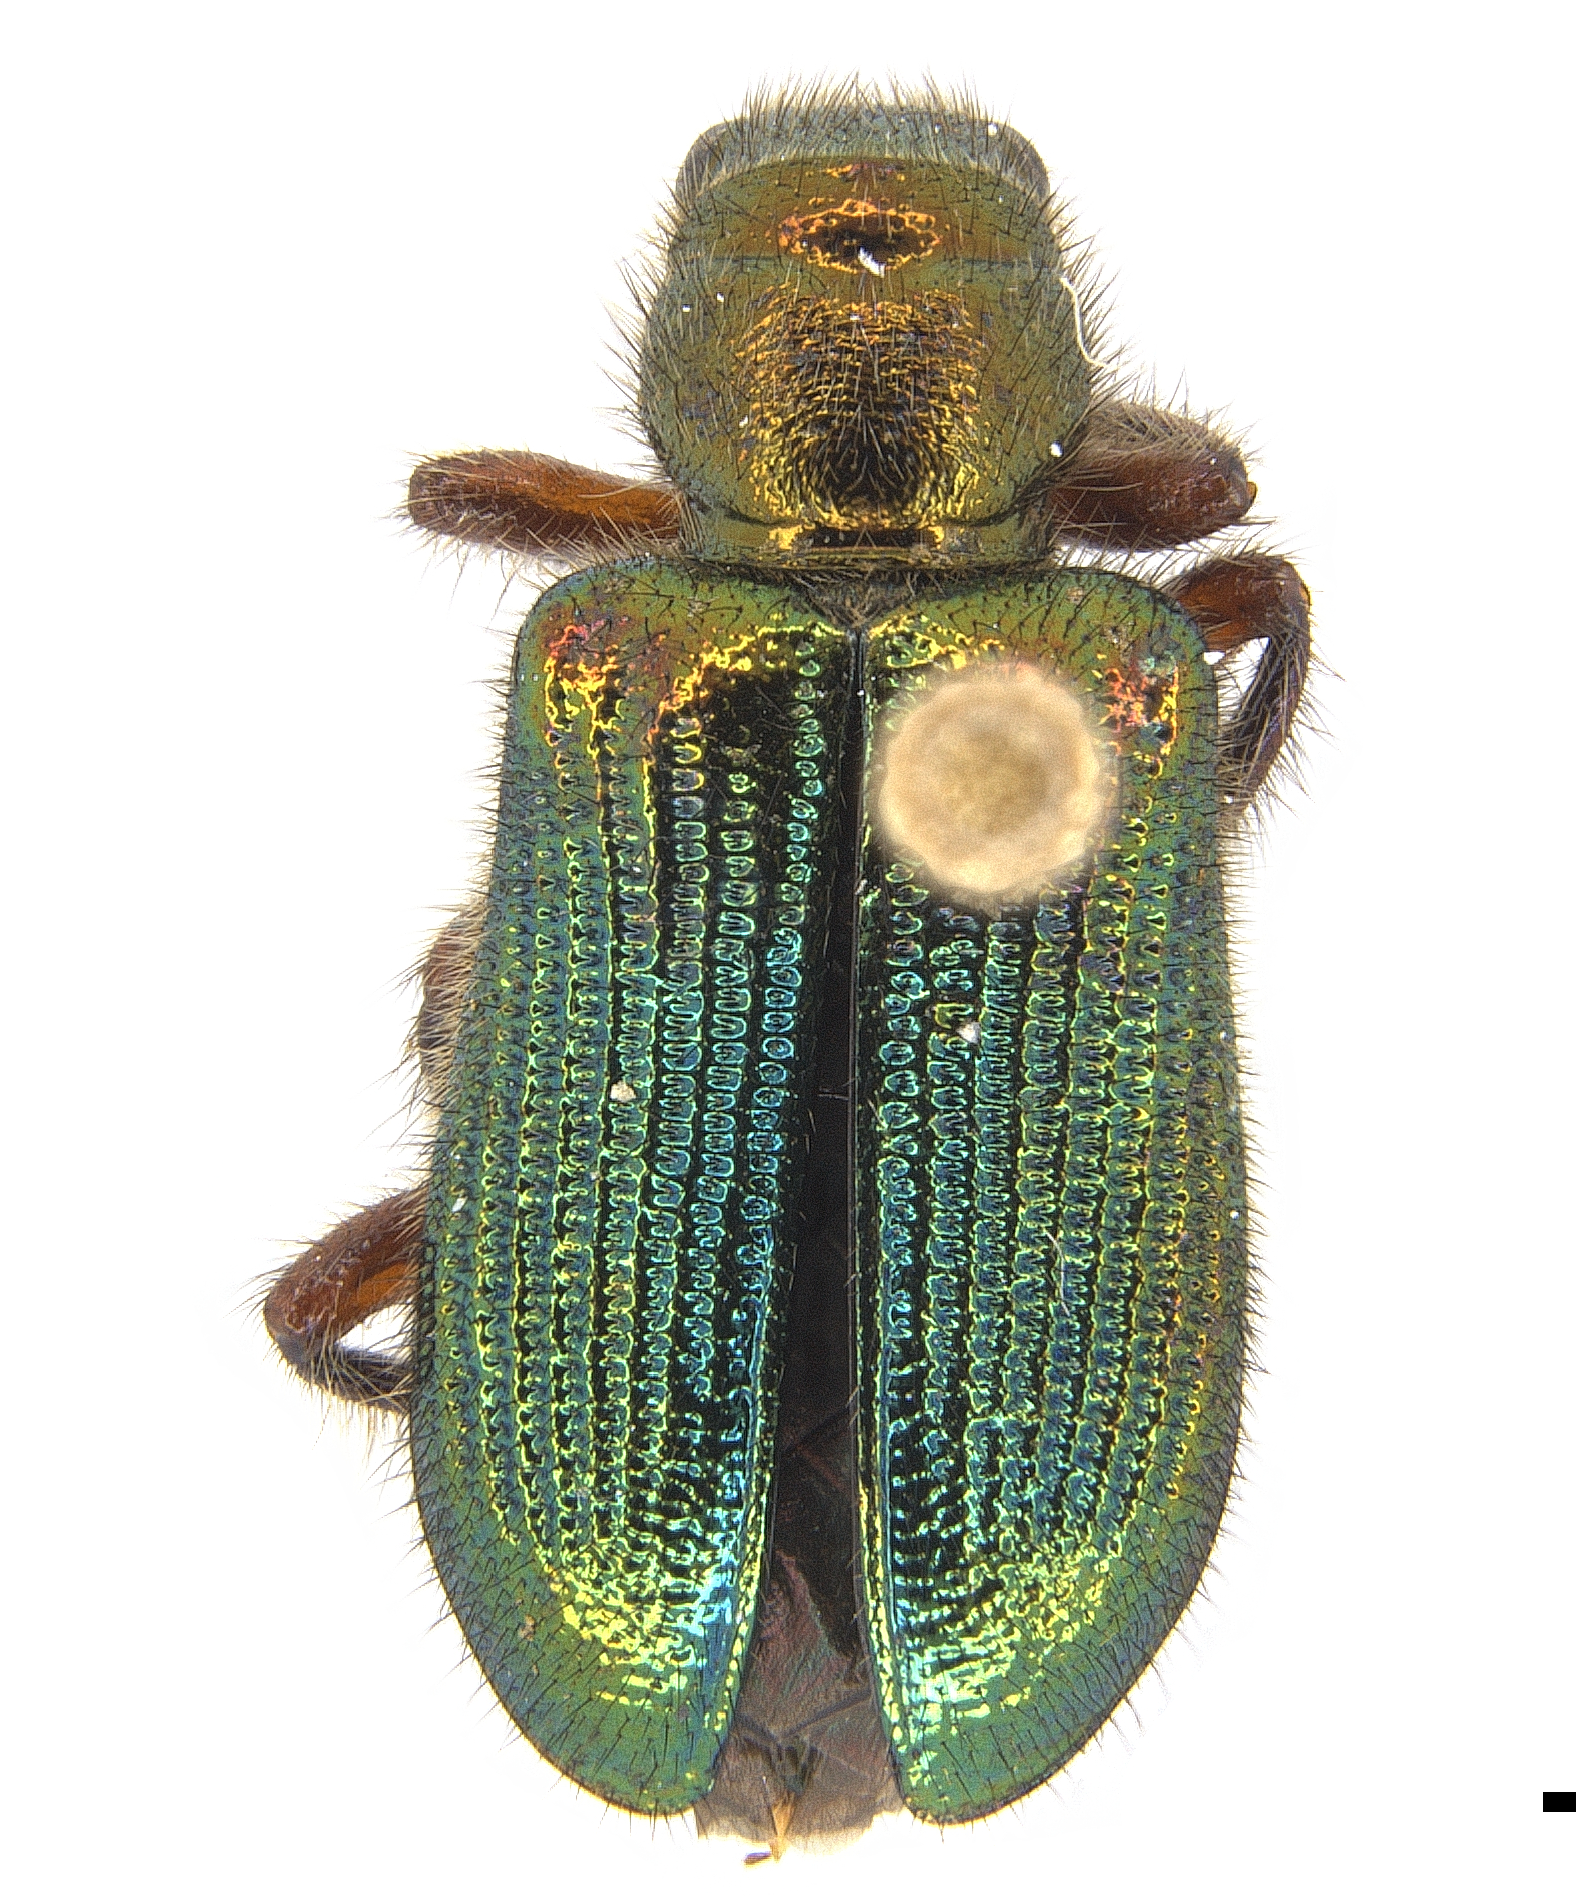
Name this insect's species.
Phlogistus smaragdinus
